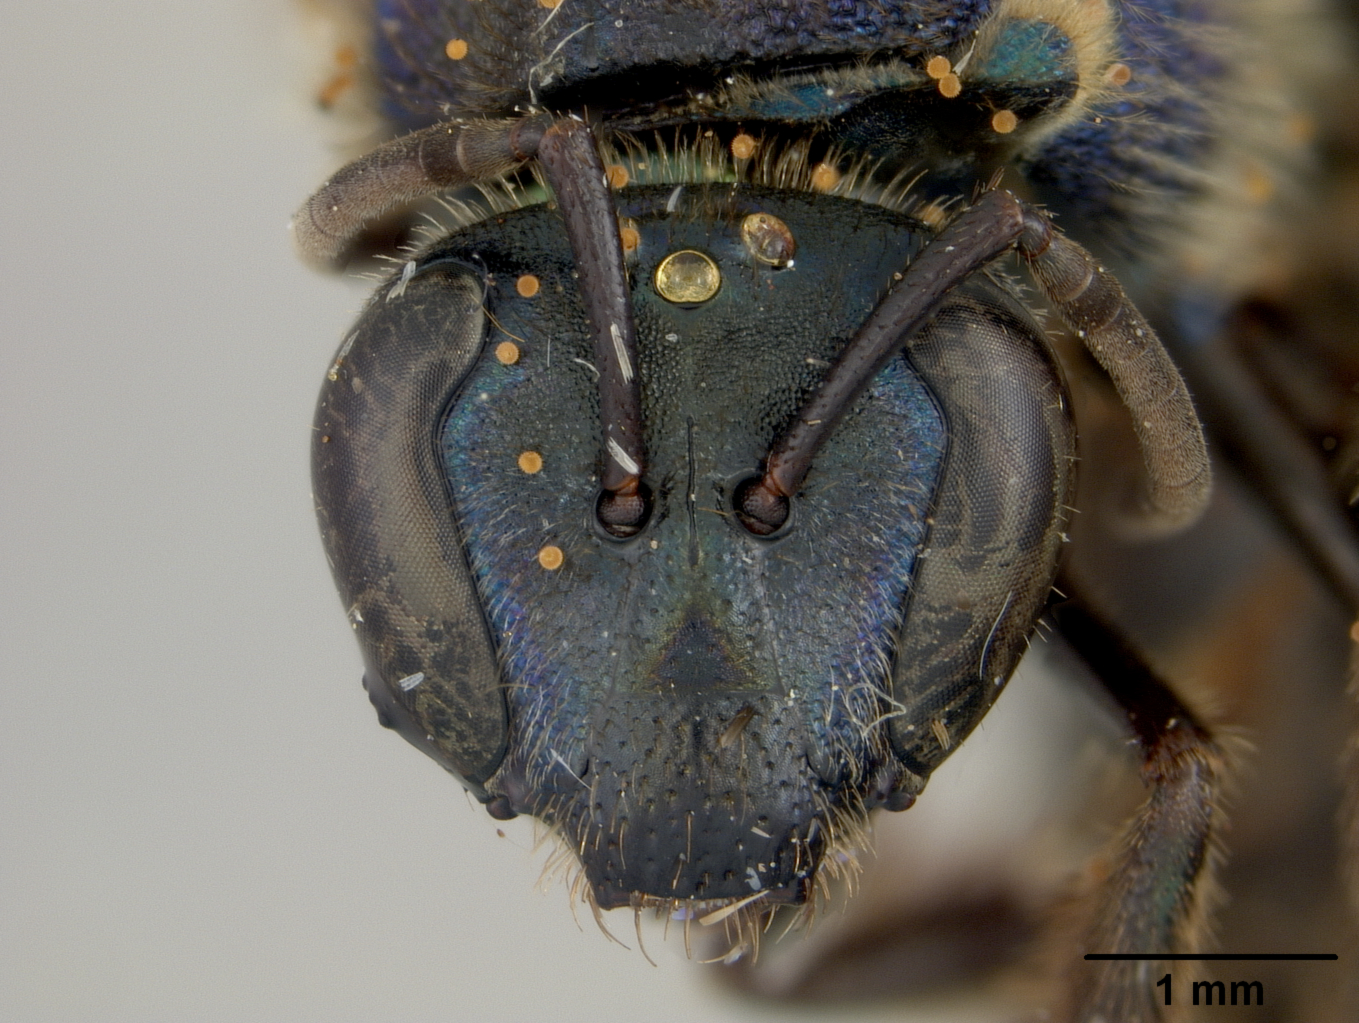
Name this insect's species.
Augochlora semichalcea
